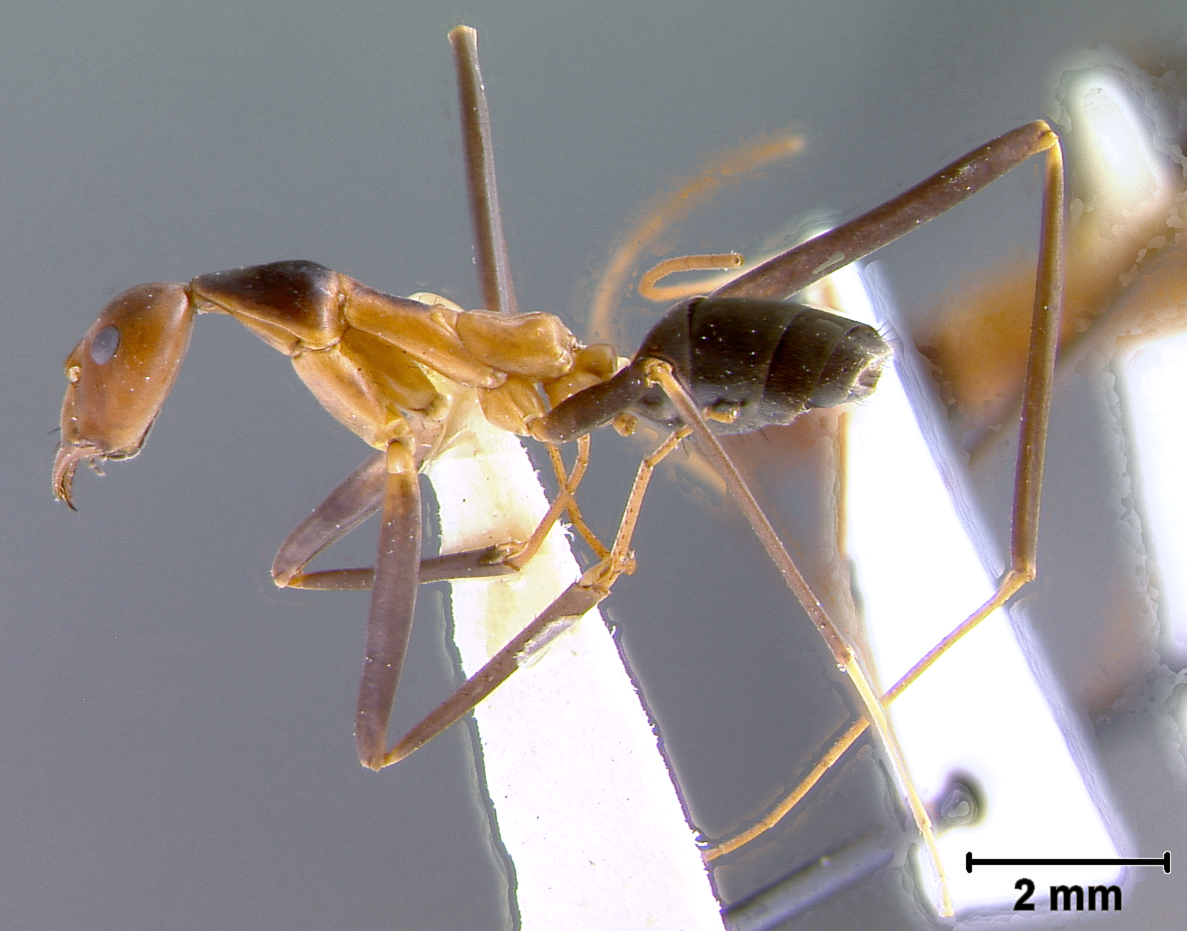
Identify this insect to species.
Leptomyrmex erythrocephalus
